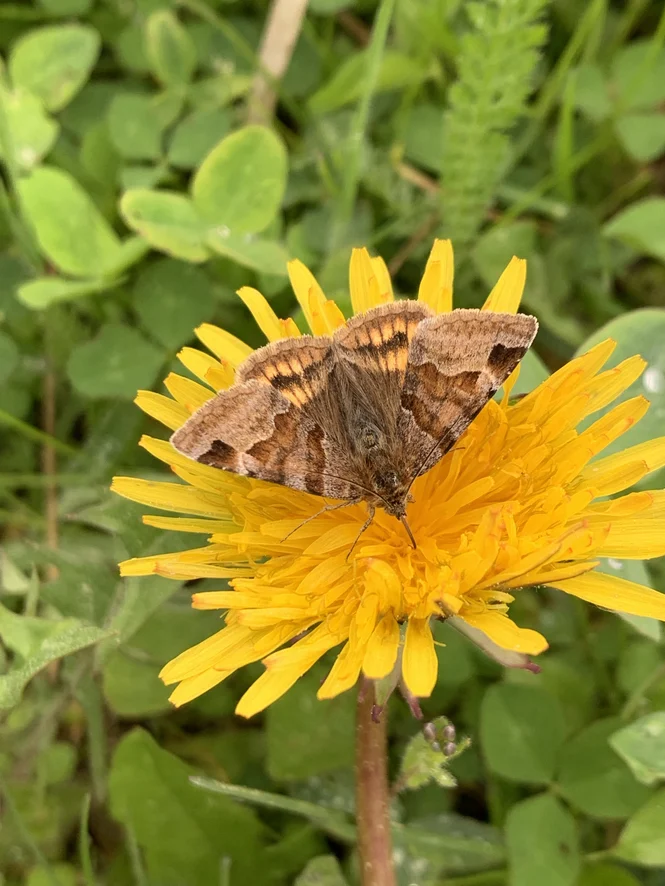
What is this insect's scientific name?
Euclidia glyphica
